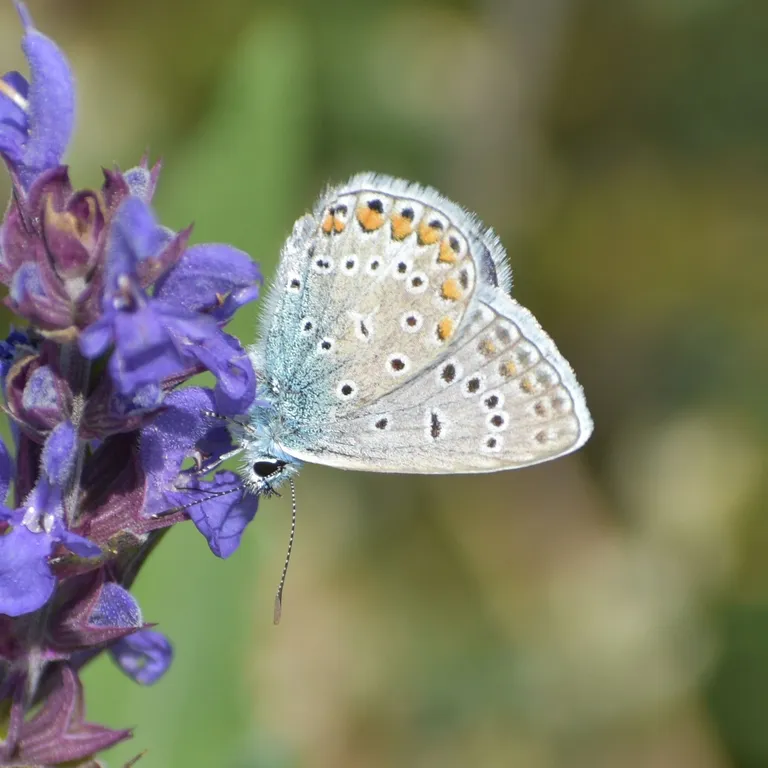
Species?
Polyommatus icarus
